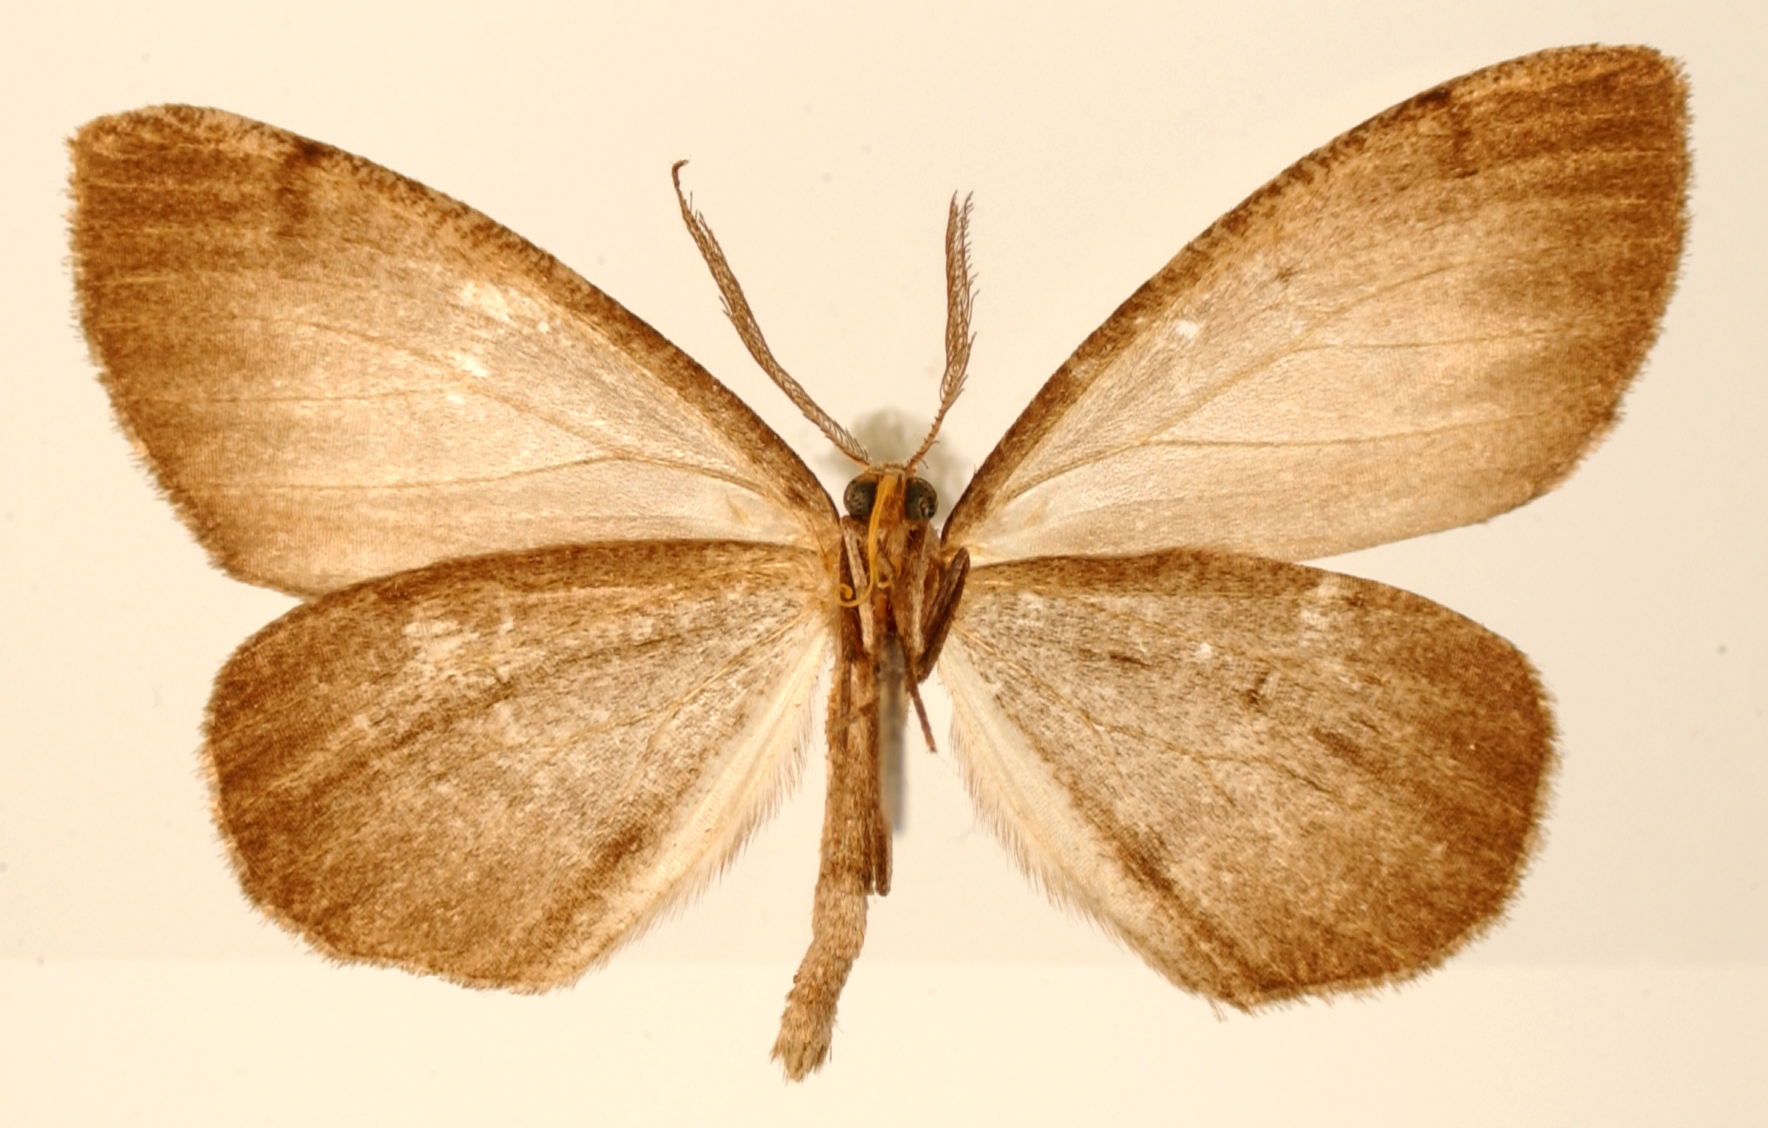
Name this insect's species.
Nipteria subpardata
